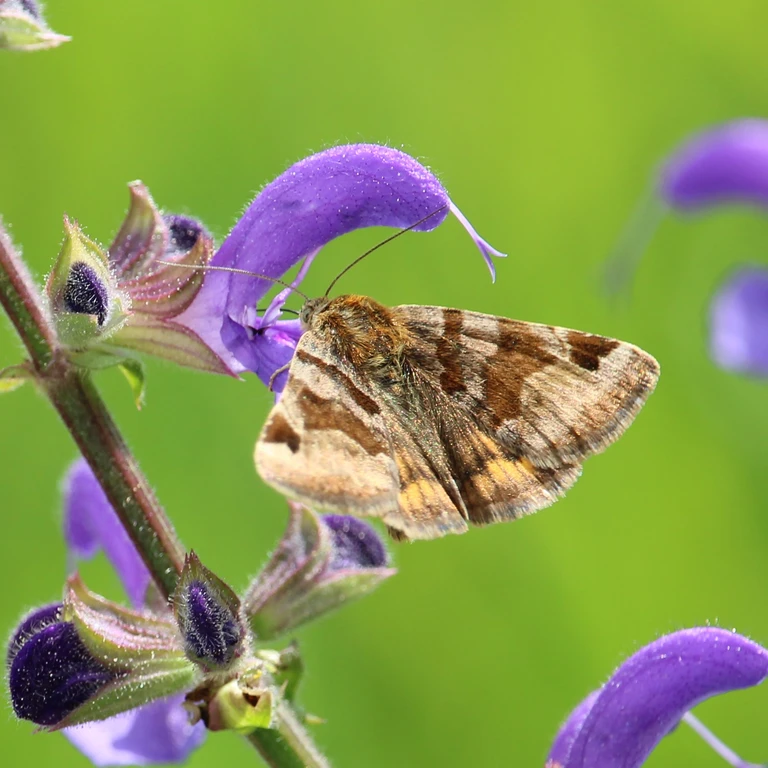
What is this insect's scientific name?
Euclidia glyphica
